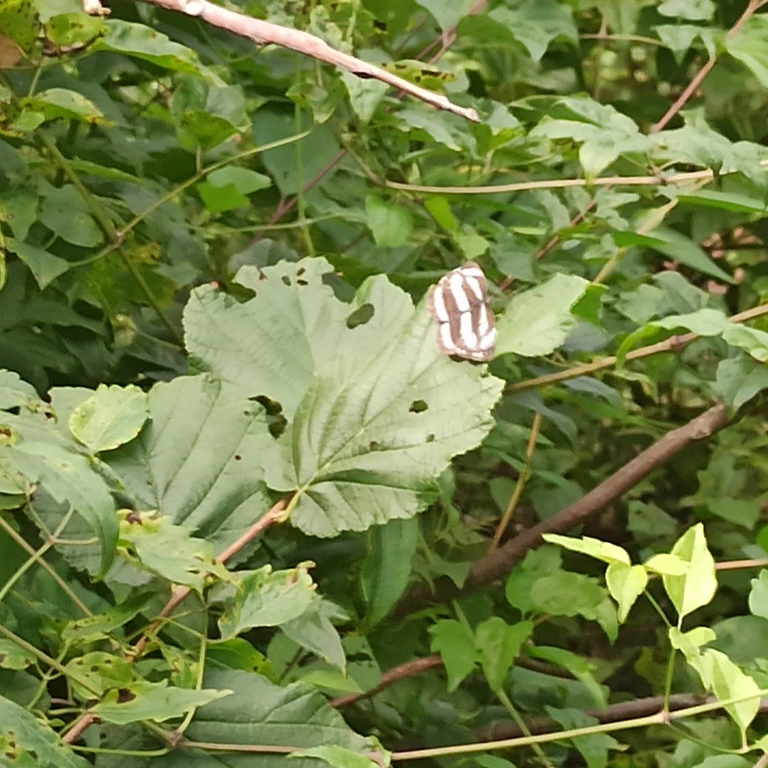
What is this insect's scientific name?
Neptis sappho
